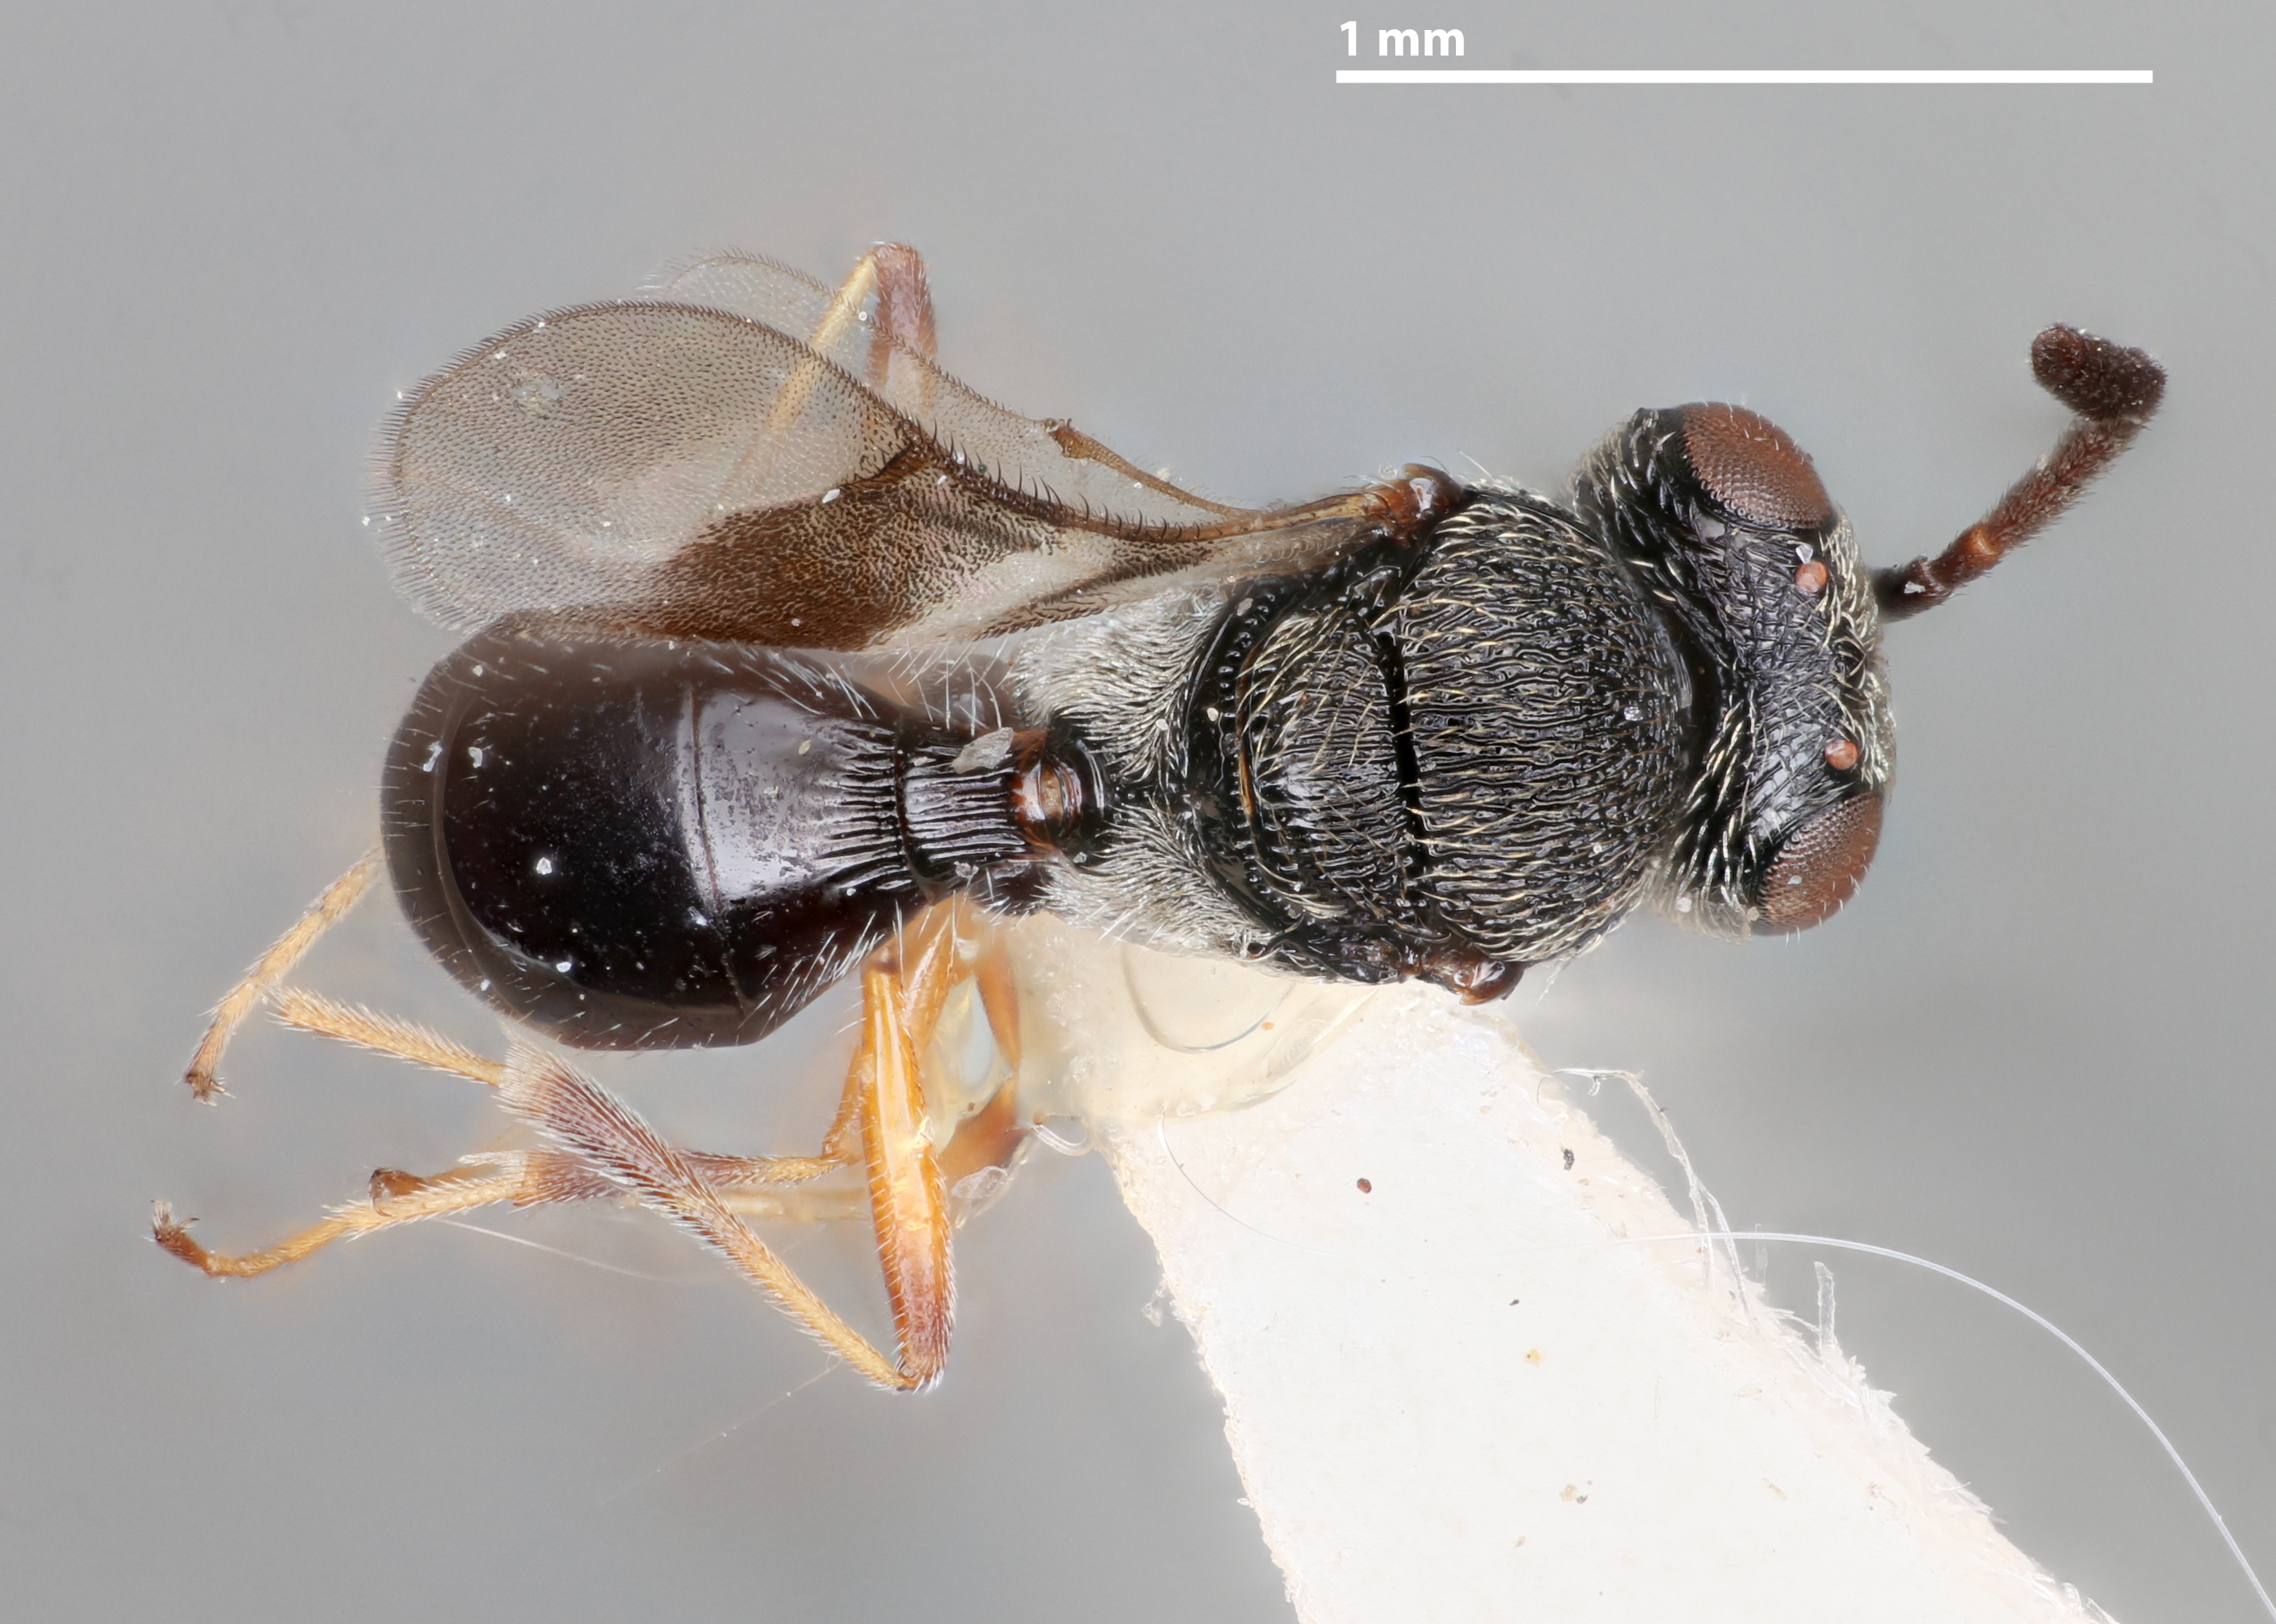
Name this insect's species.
Trimorus fasciatus
